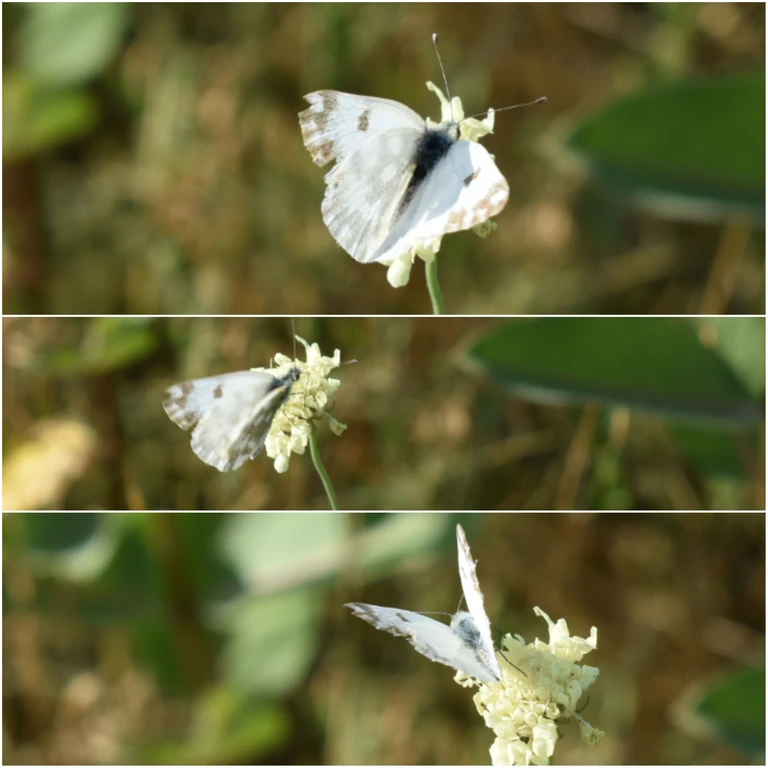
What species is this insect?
Pontia edusa
